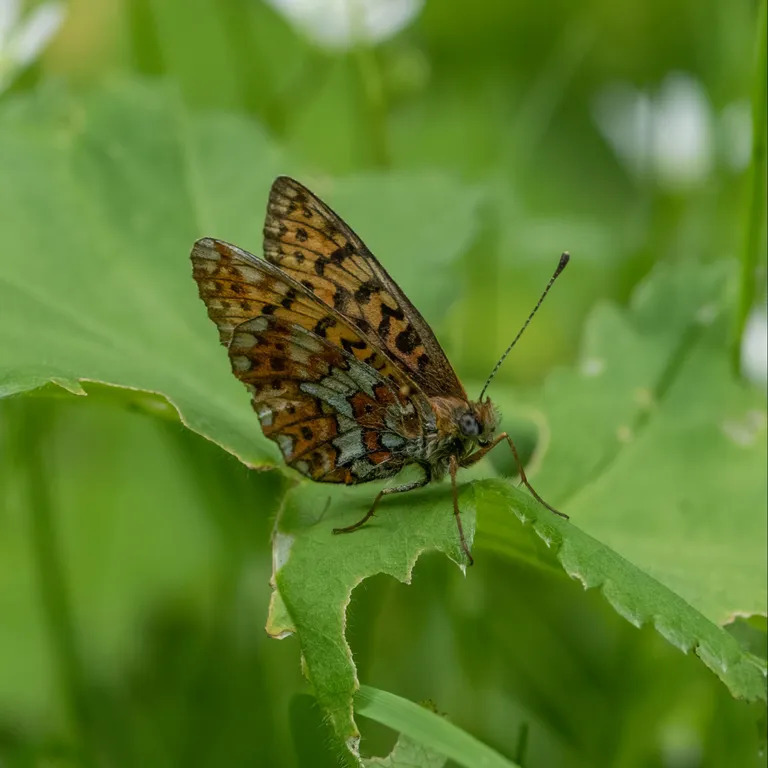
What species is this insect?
Boloria euphrosyne (also Clossiana euphrosyne)
